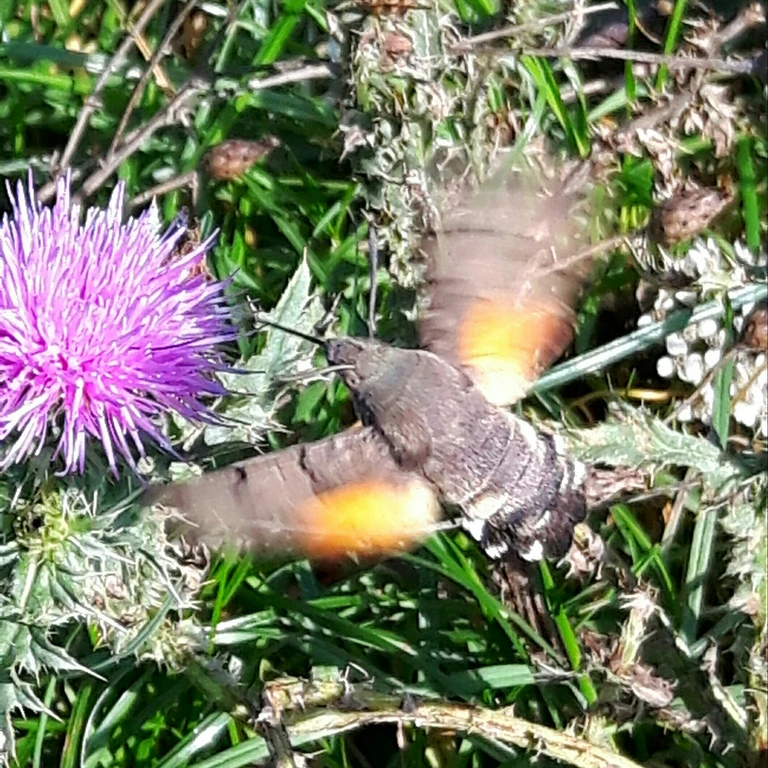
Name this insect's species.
Macroglossum stellatarum
